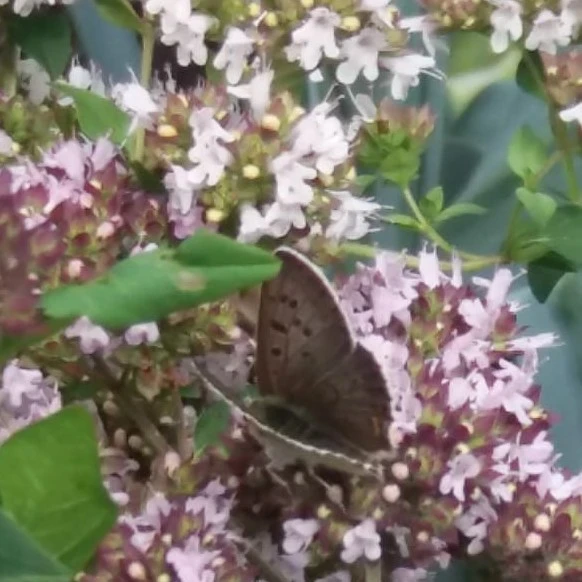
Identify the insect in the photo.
Lycaena tityrus (also Loweia tityrus)
